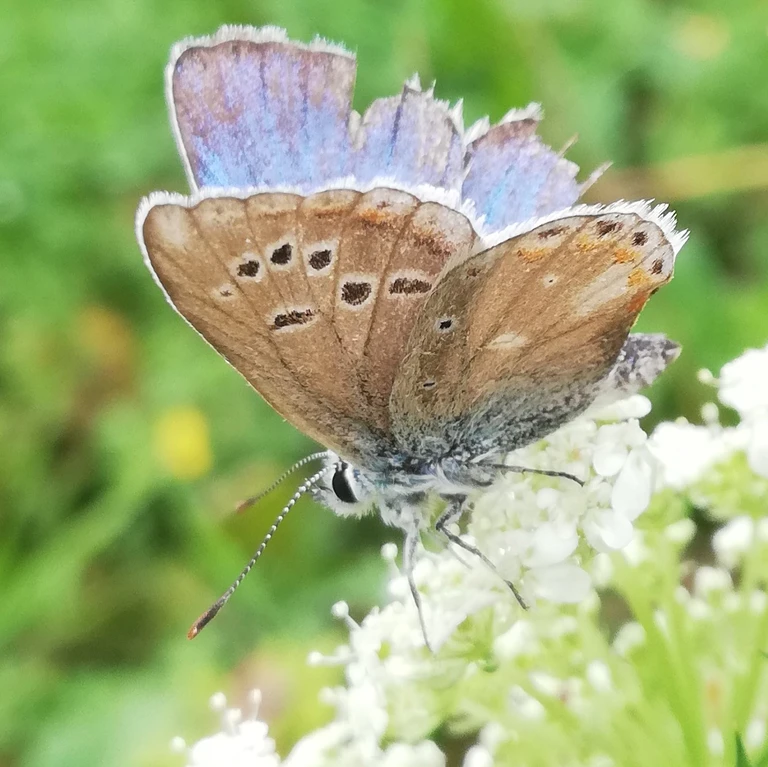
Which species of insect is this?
Polyommatus dorylas
